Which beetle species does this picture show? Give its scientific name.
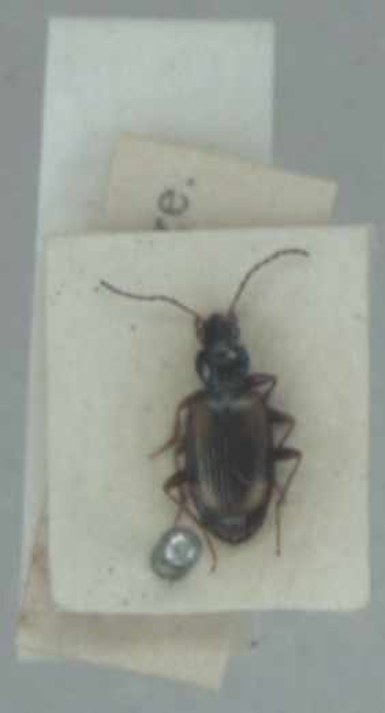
Bembidion bualei
